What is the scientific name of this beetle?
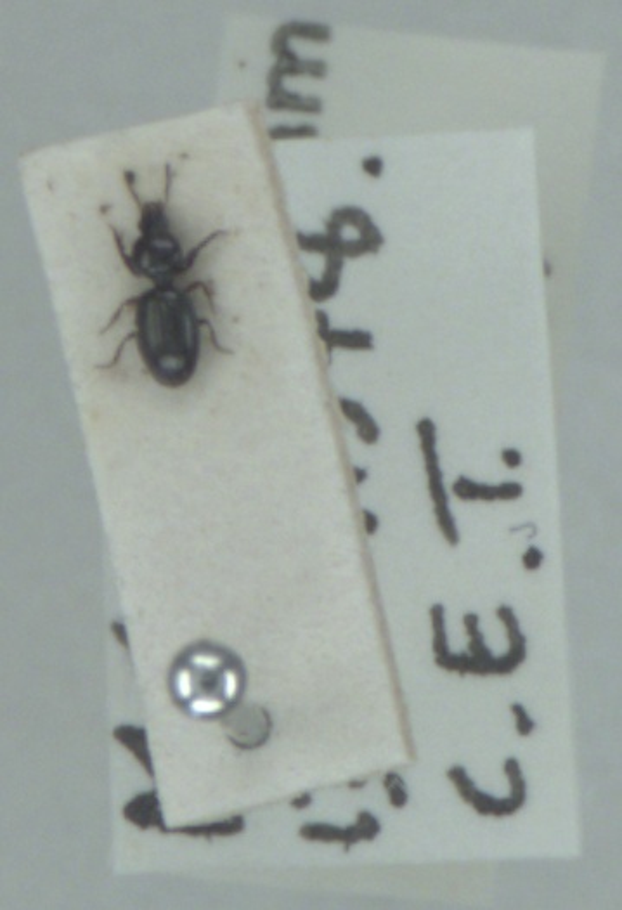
Dyschirius globosus
